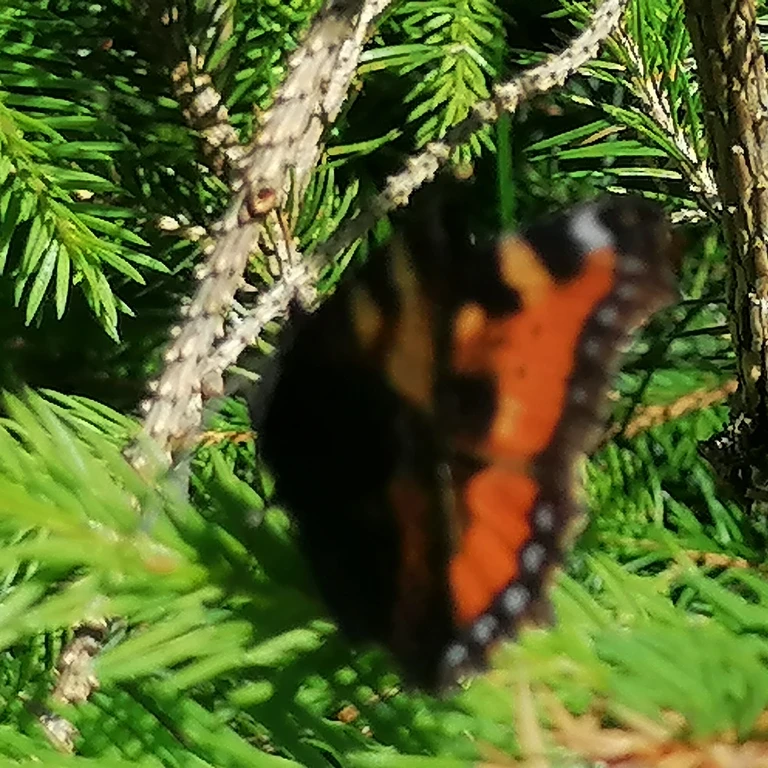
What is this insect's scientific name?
Aglais urticae
